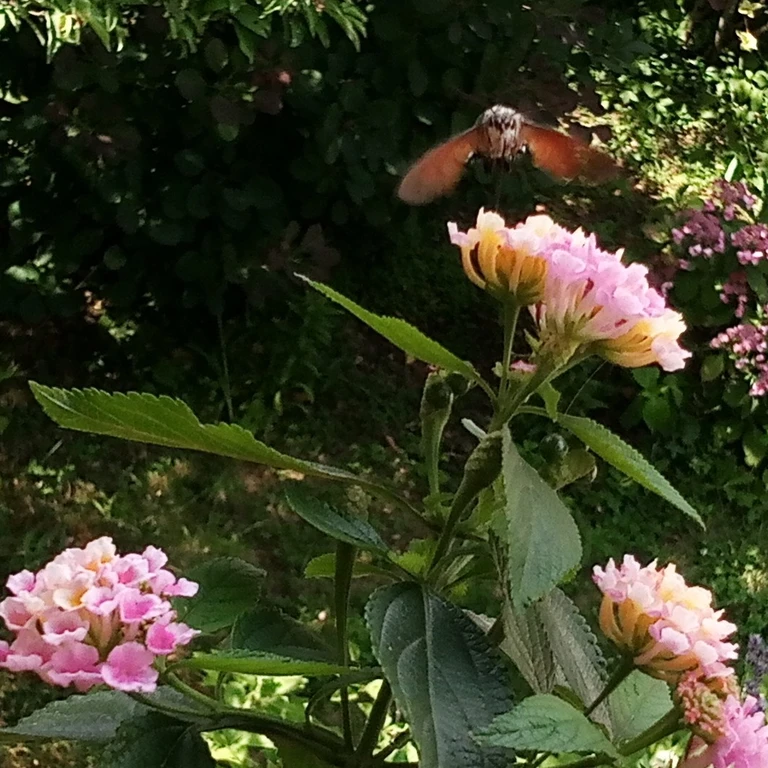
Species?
Macroglossum stellatarum
